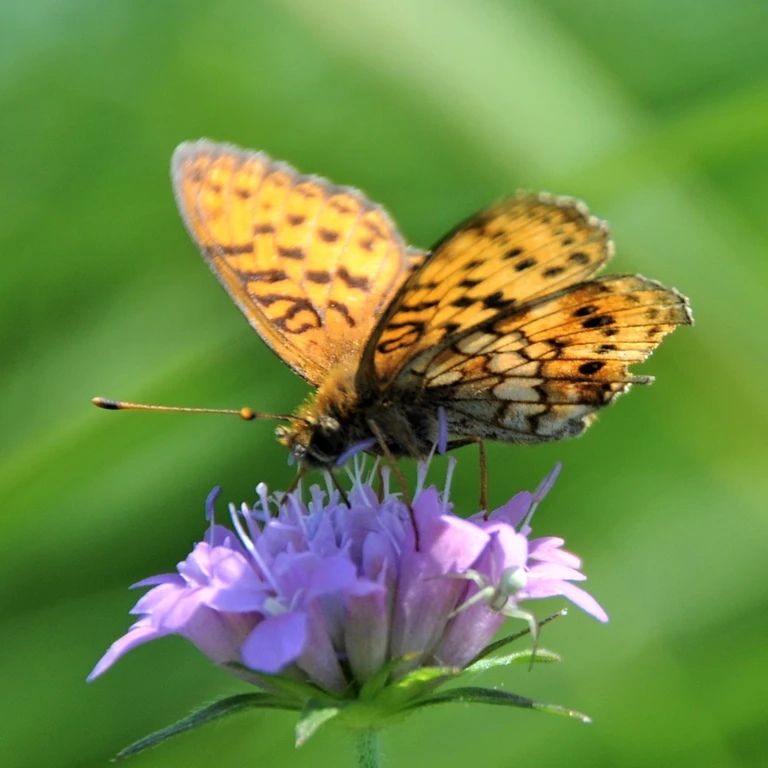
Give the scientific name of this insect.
Brenthis ino
